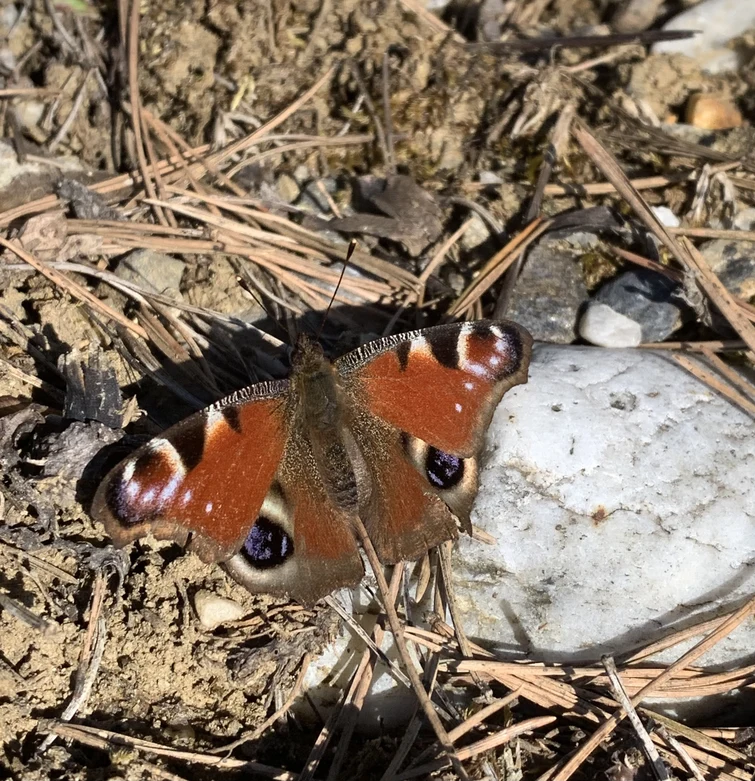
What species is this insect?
Aglais io
